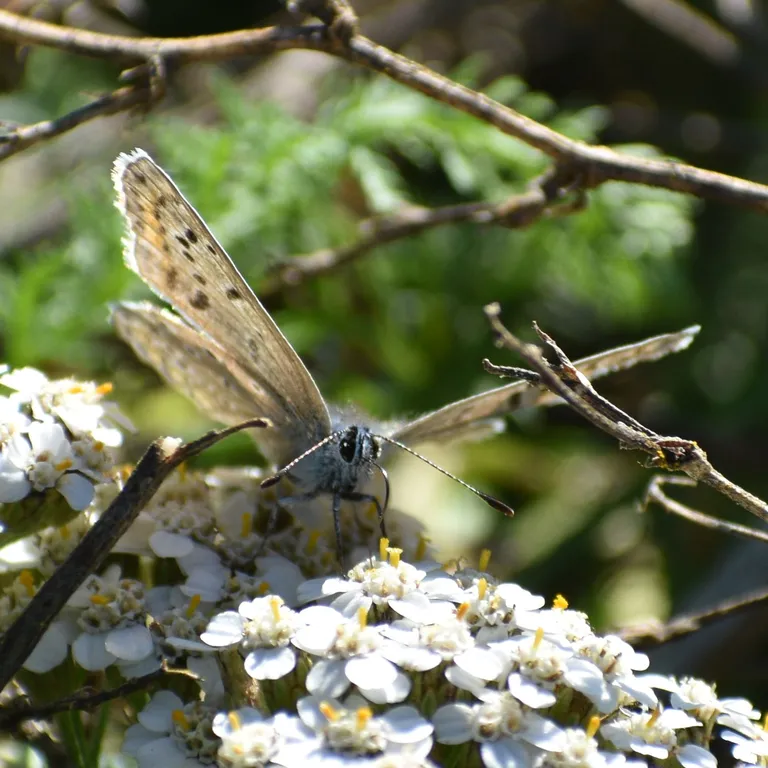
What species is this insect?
Polyommatus icarus
